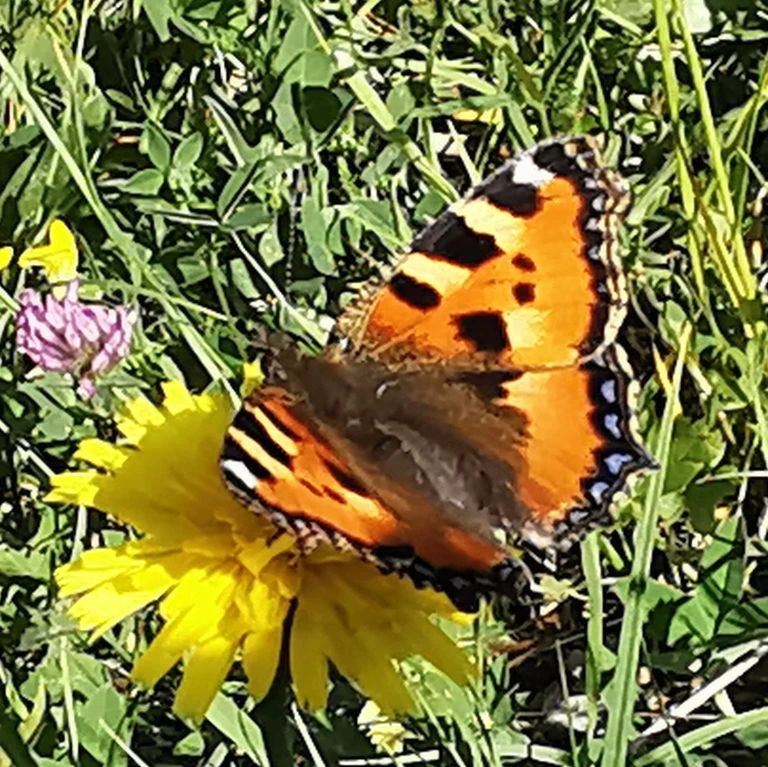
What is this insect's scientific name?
Aglais urticae
